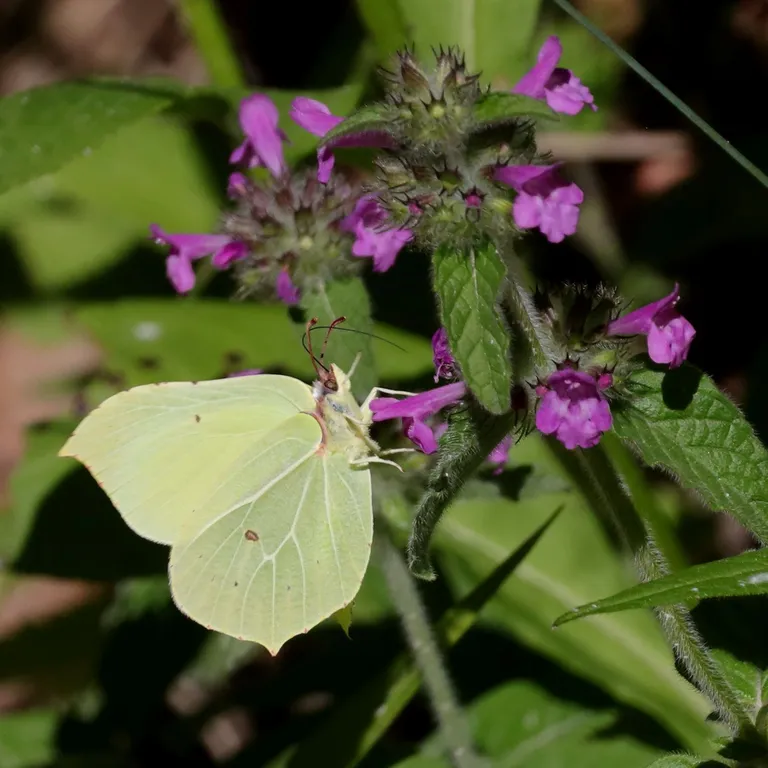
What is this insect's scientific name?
Gonepteryx rhamni
